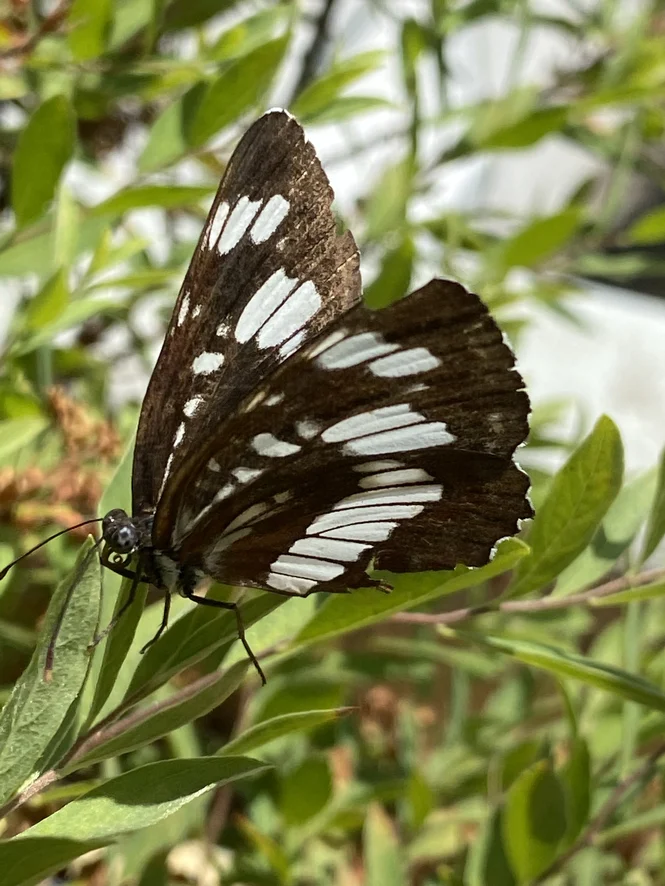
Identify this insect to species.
Neptis rivularis
